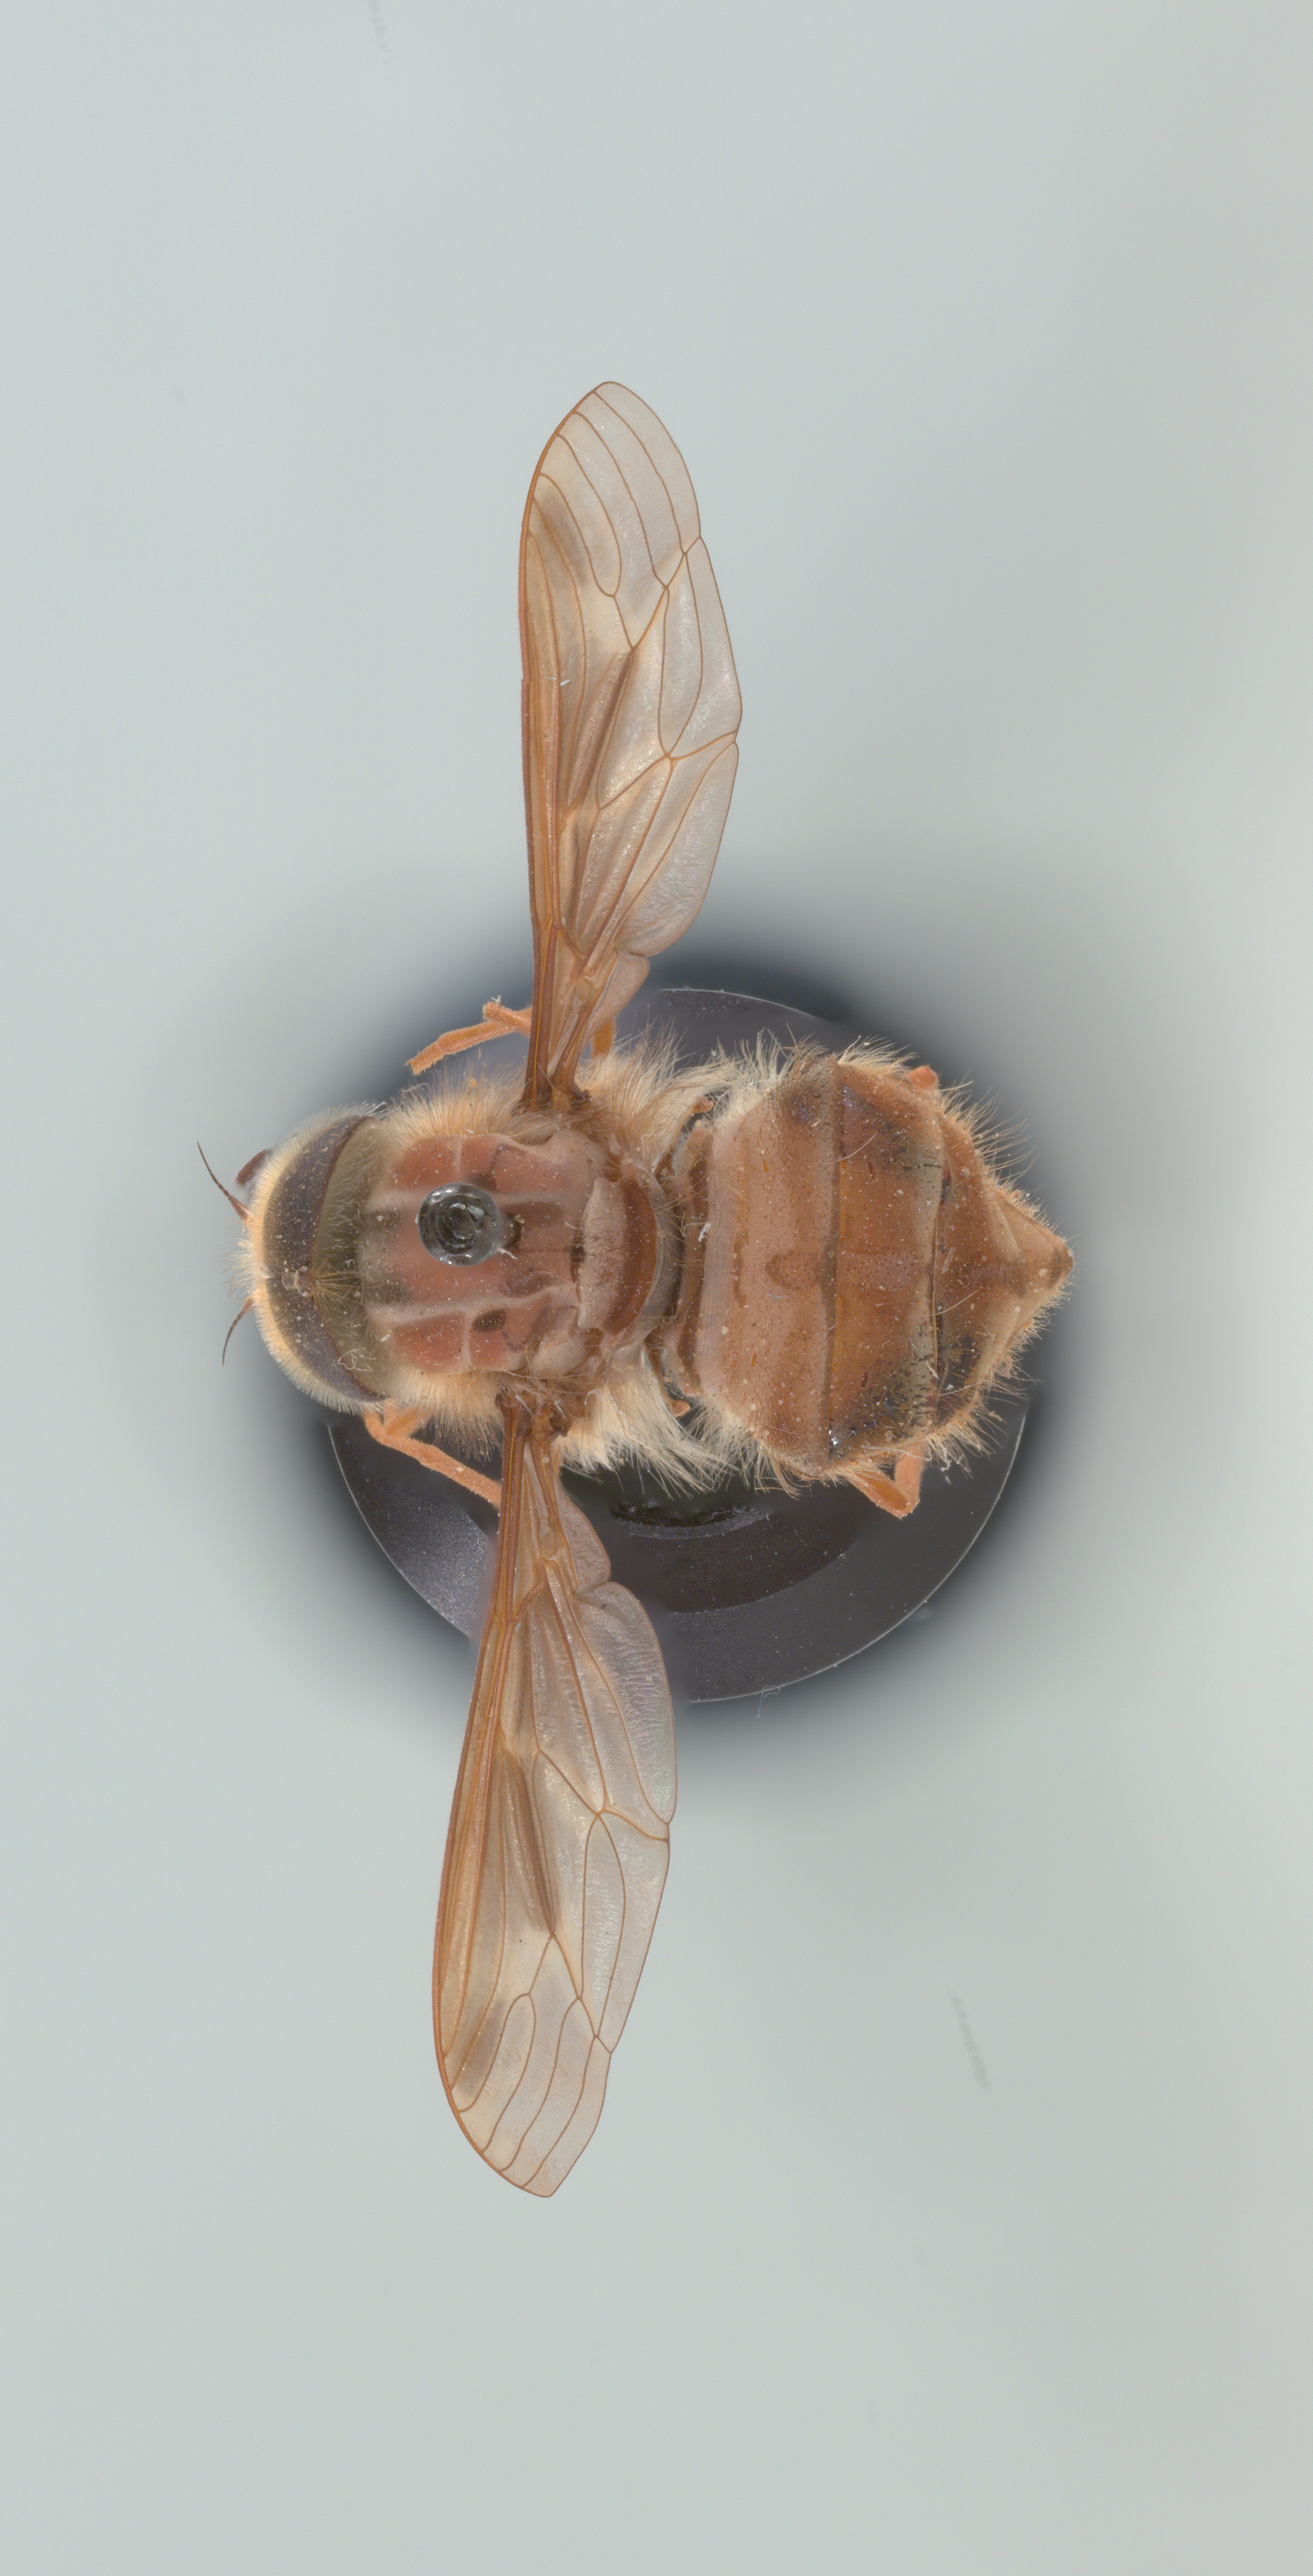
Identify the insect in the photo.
Hirmoneura nubipennis (also Trichophthalma nubipennis)
